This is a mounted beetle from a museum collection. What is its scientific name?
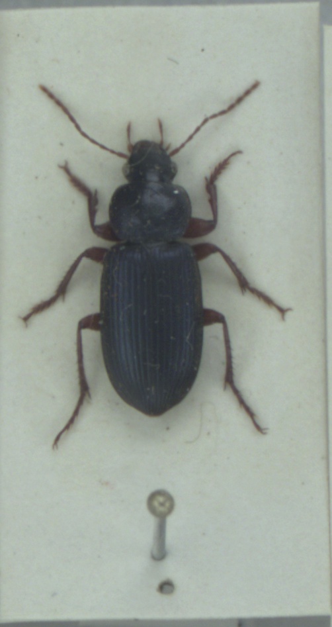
Ophonus ardosiacus
